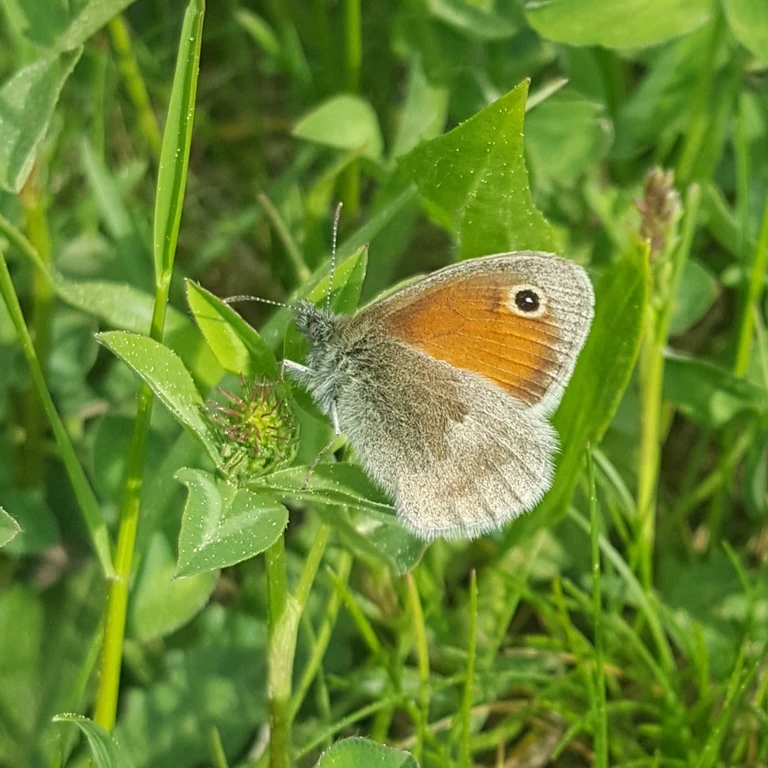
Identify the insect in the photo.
Coenonympha pamphilus
